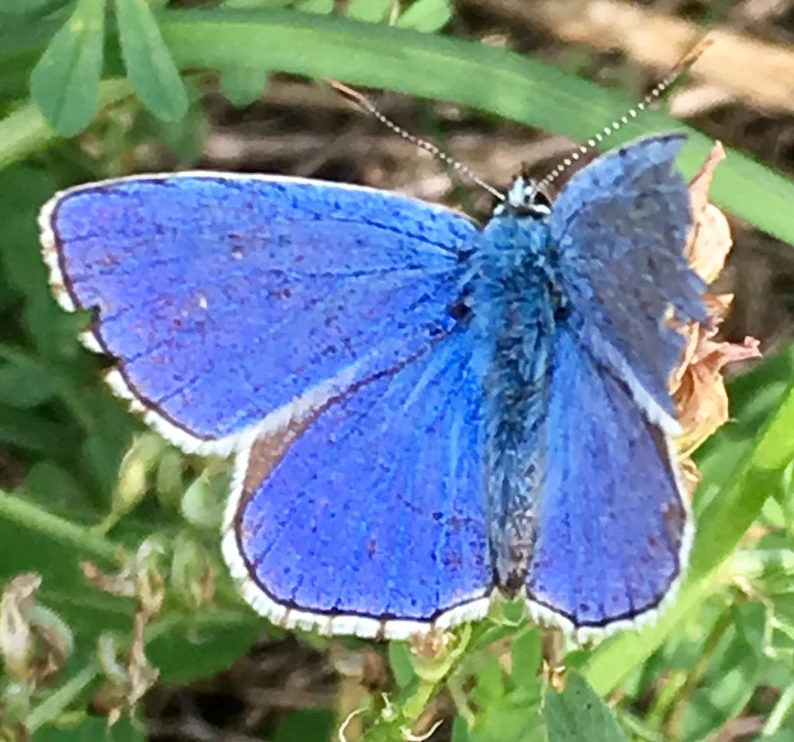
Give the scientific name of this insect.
Lysandra bellargus
